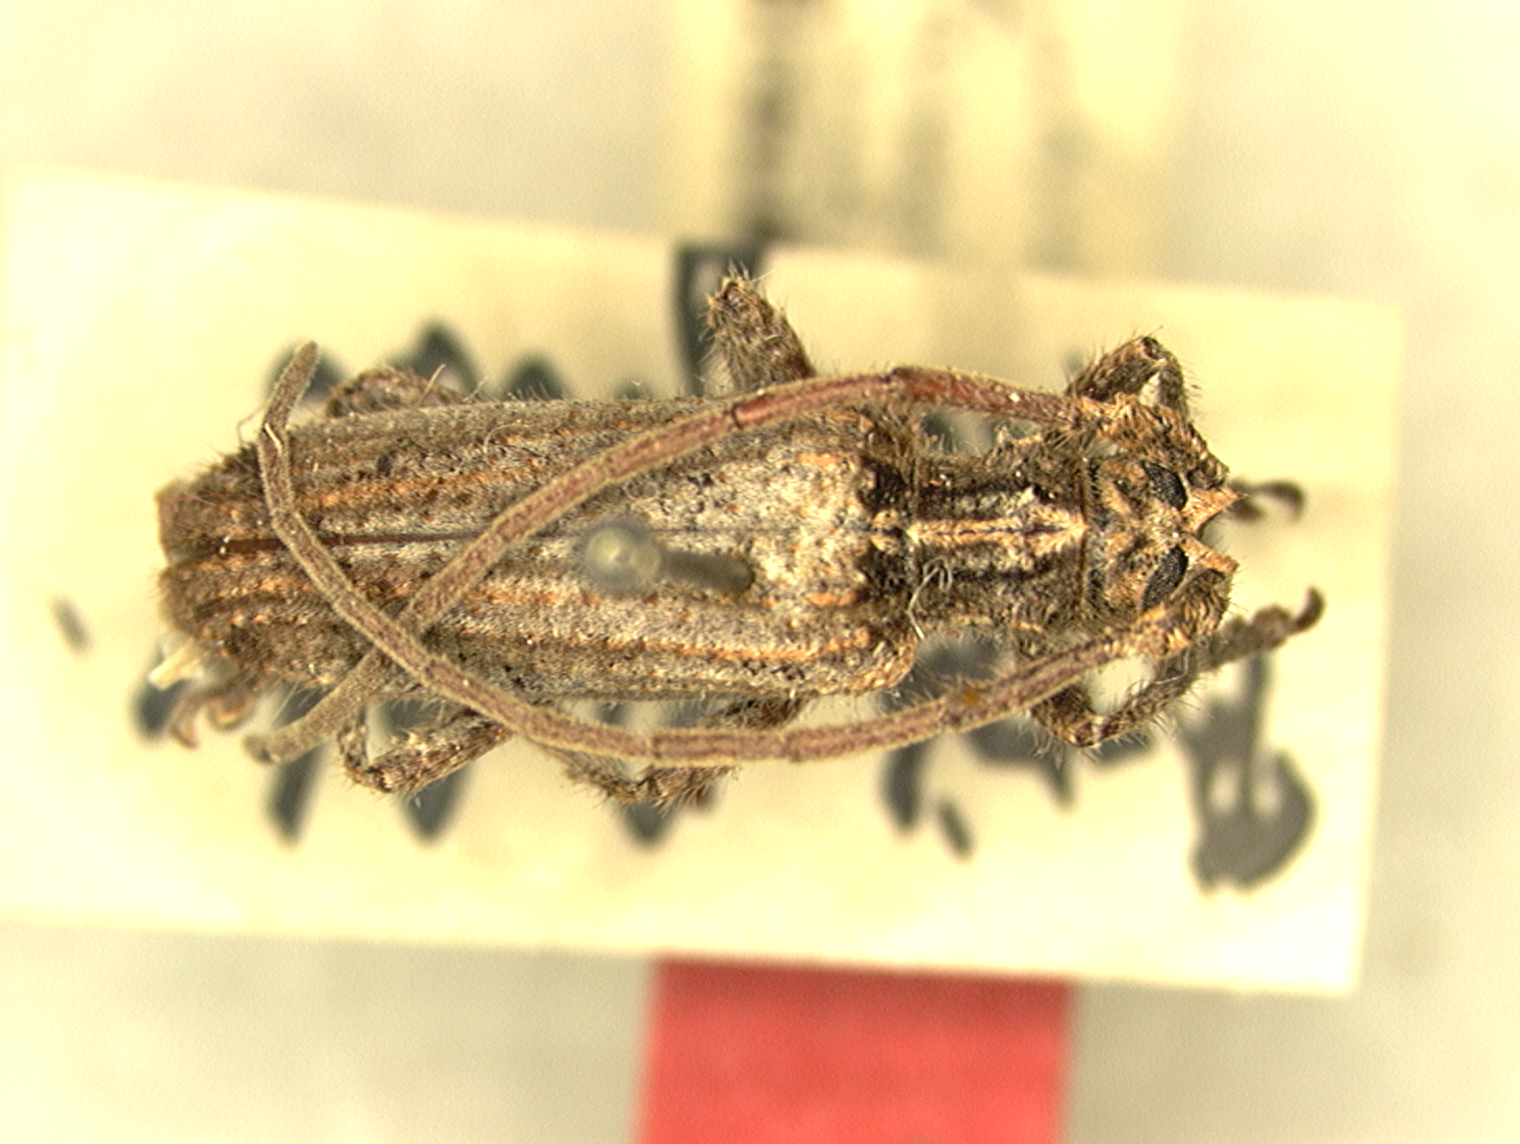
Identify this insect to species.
Emphreus rotundipennis
